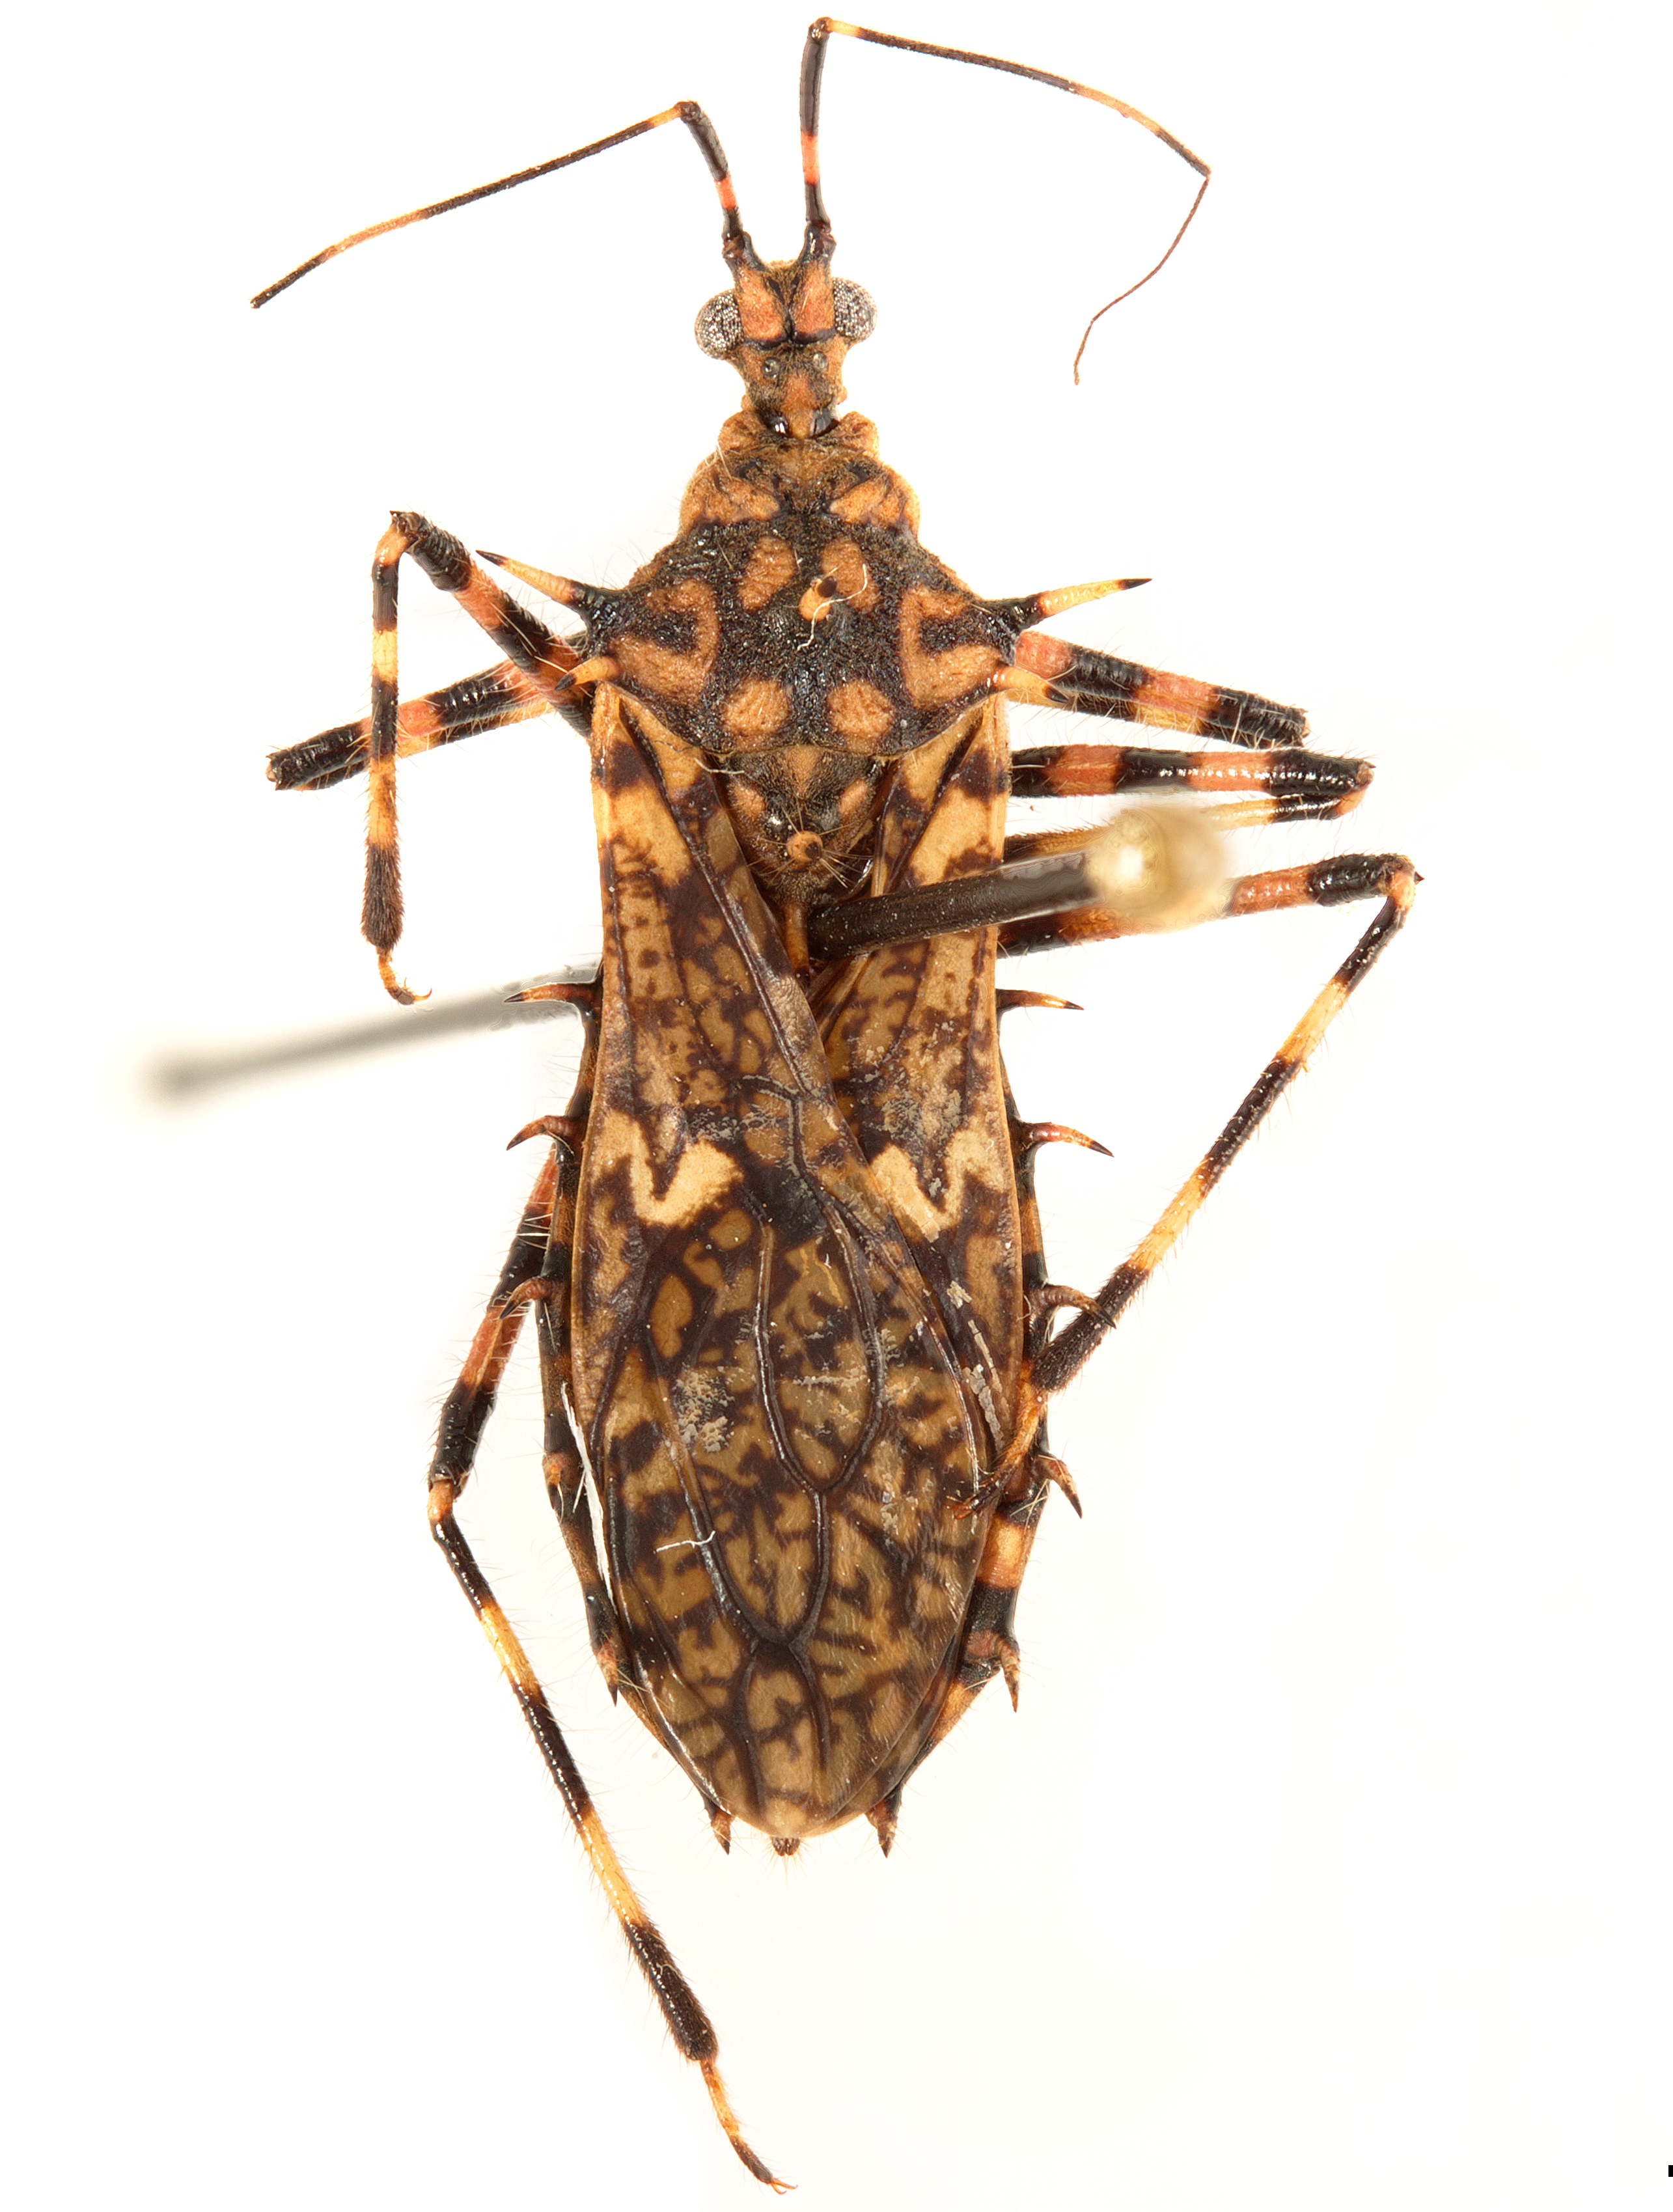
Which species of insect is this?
Salyavata variegata
